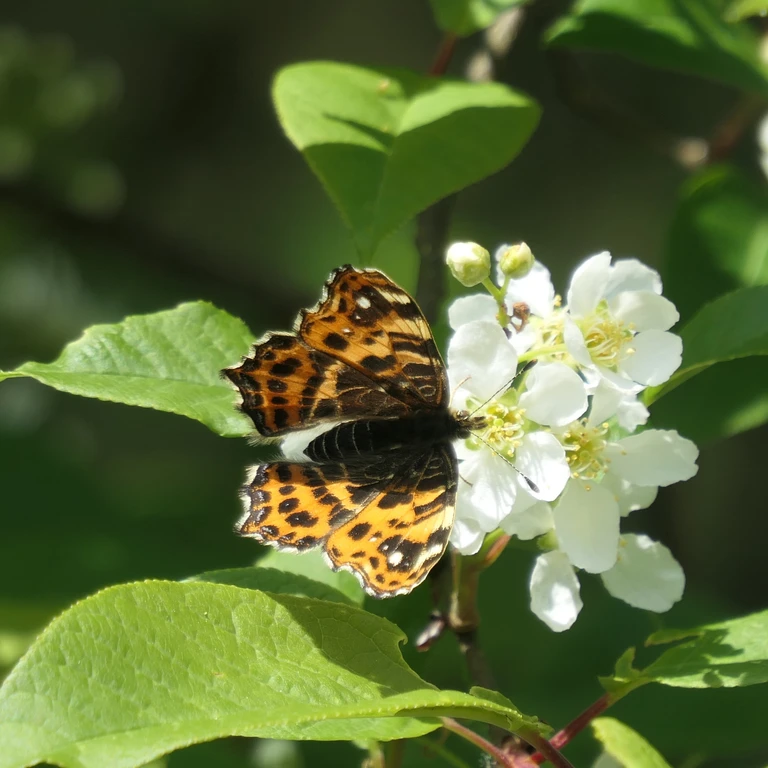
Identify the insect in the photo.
Araschnia levana
